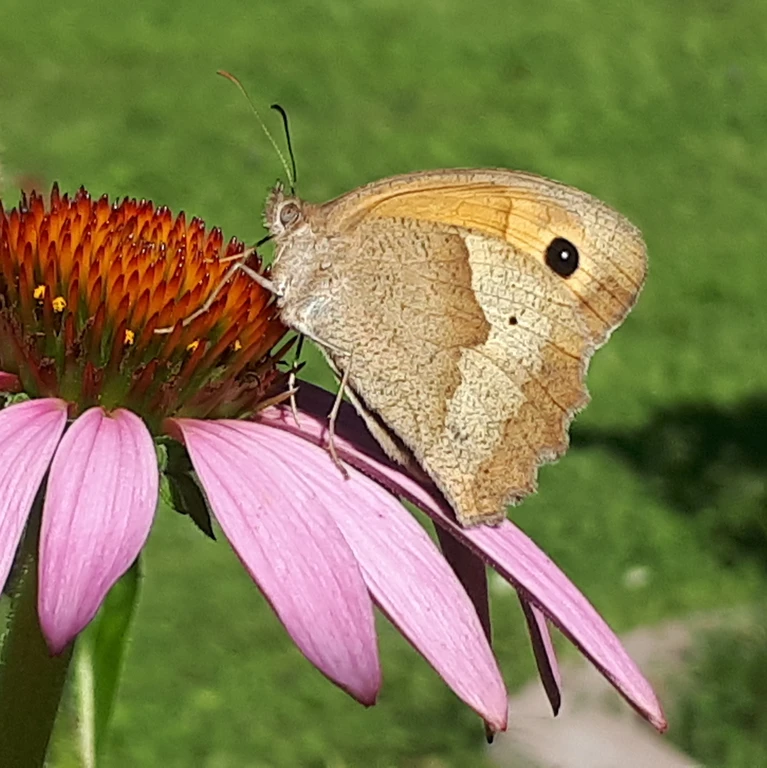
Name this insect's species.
Maniola jurtina
